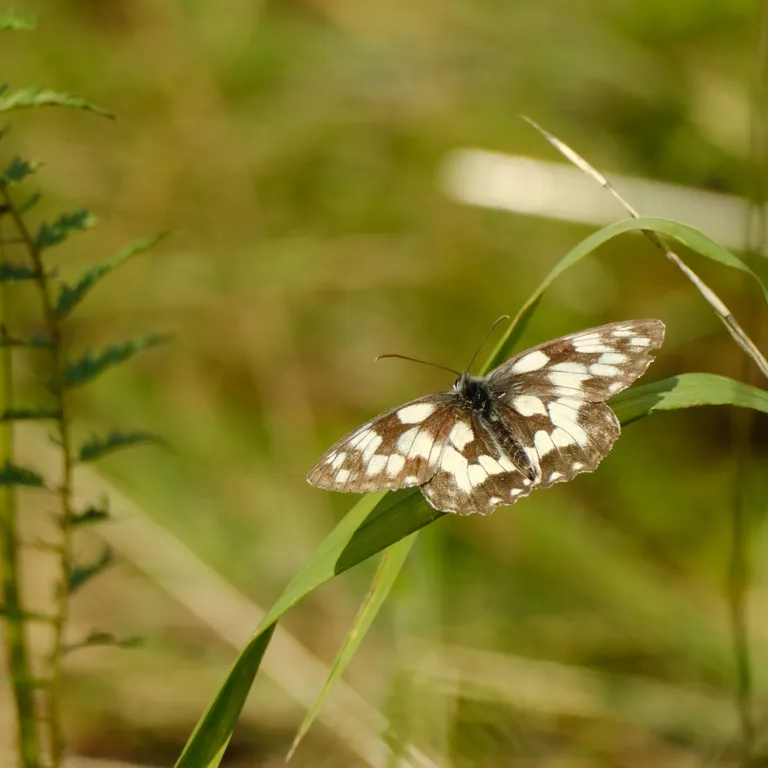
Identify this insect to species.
Melanargia galathea
